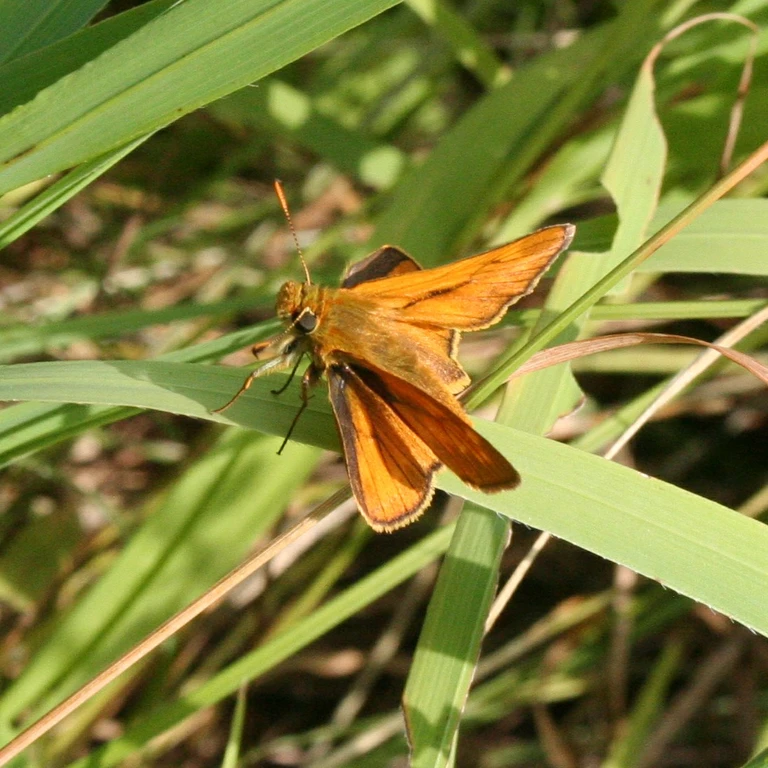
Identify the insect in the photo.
Ochlodes sylvanus (also Ochlodes venata)
